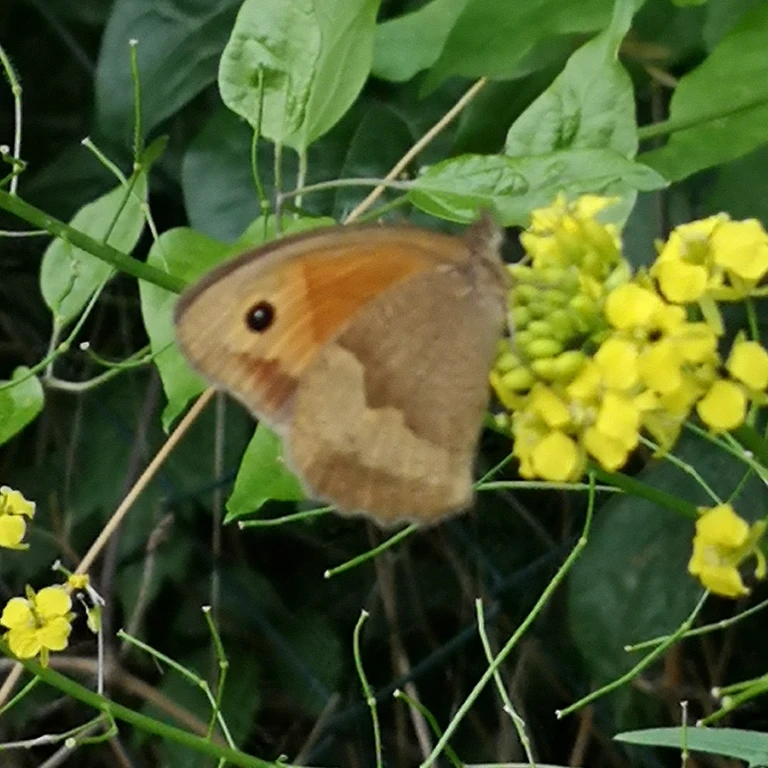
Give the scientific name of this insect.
Maniola jurtina
